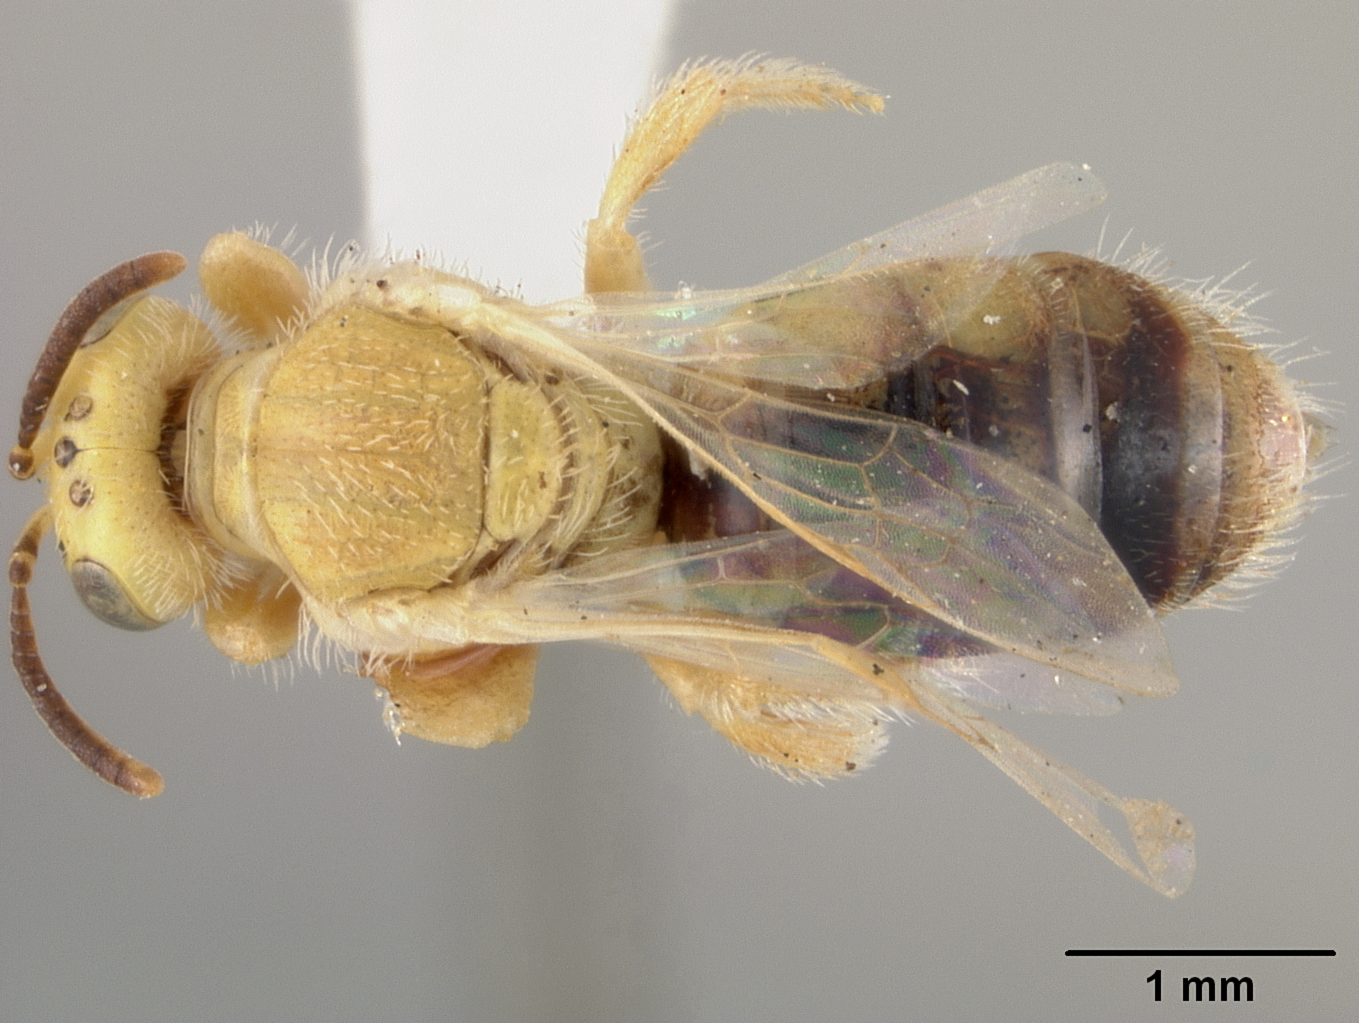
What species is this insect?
Perdita variegata
